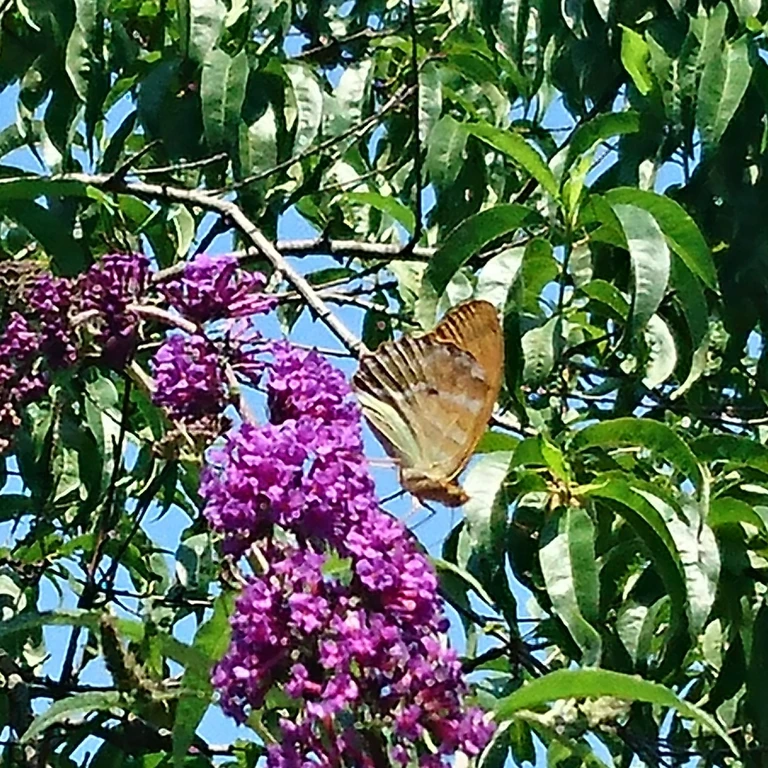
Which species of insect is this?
Argynnis paphia
